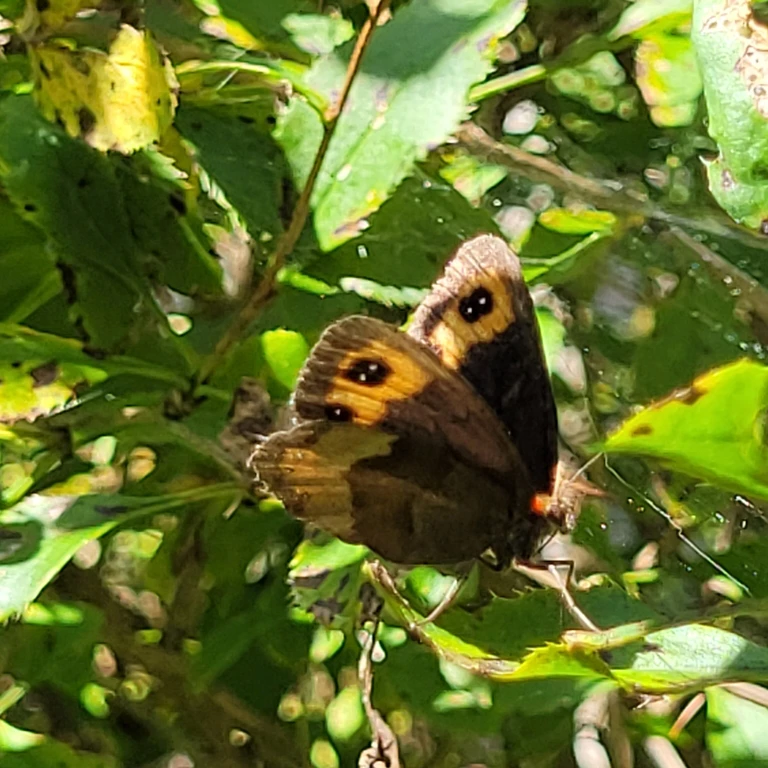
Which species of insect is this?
Erebia aethiops
